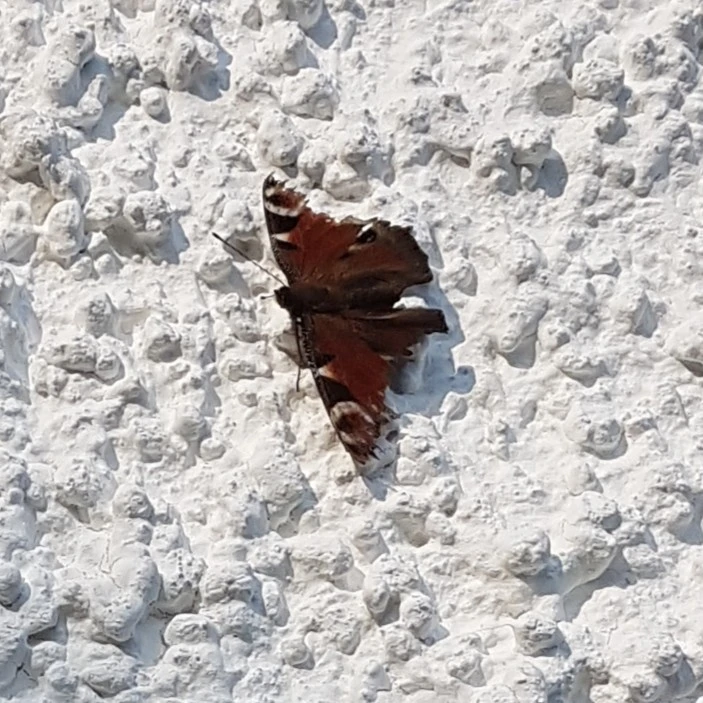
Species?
Aglais io
